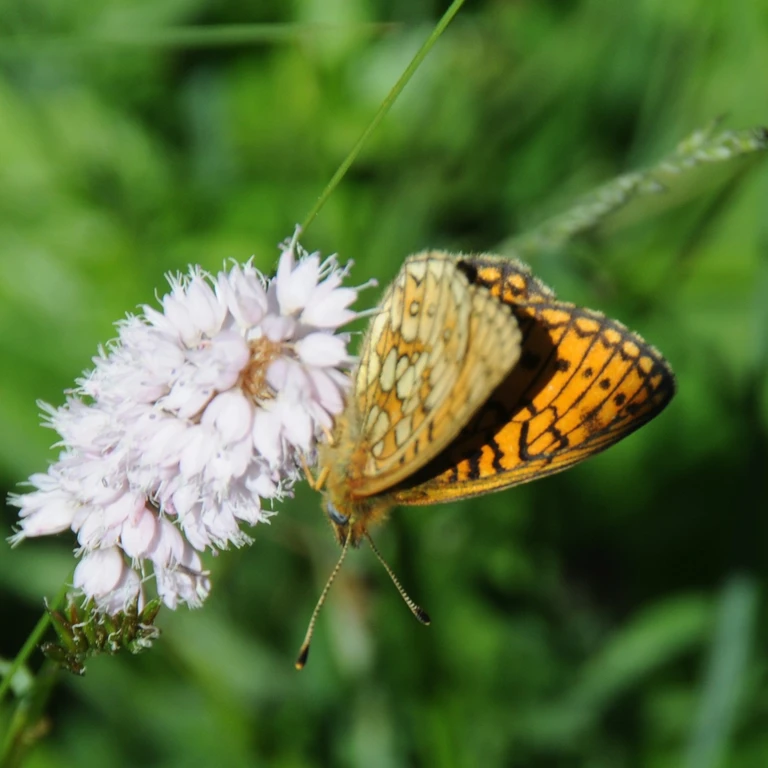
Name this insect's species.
Boloria eunomia
